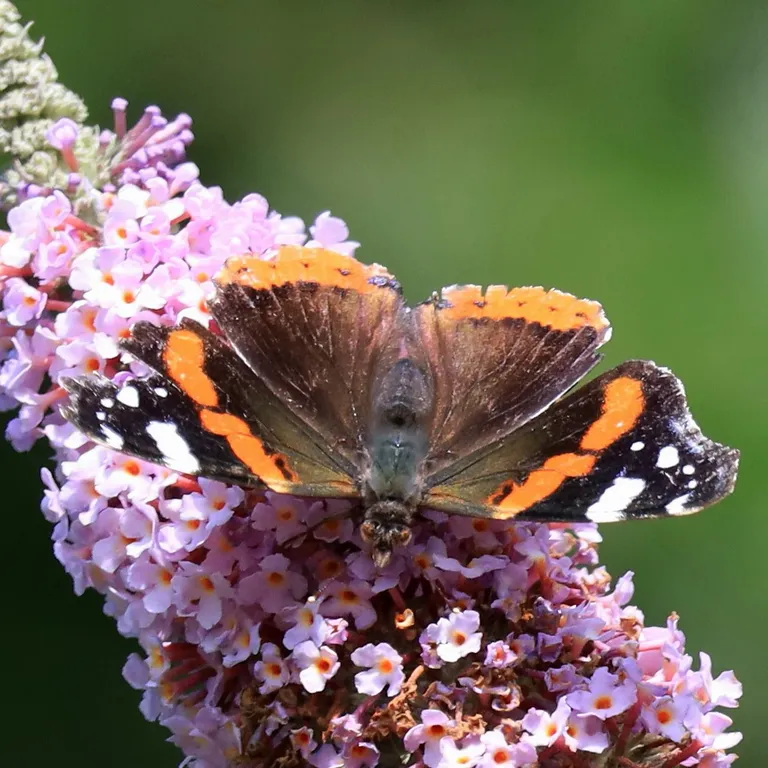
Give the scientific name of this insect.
Vanessa atalanta
